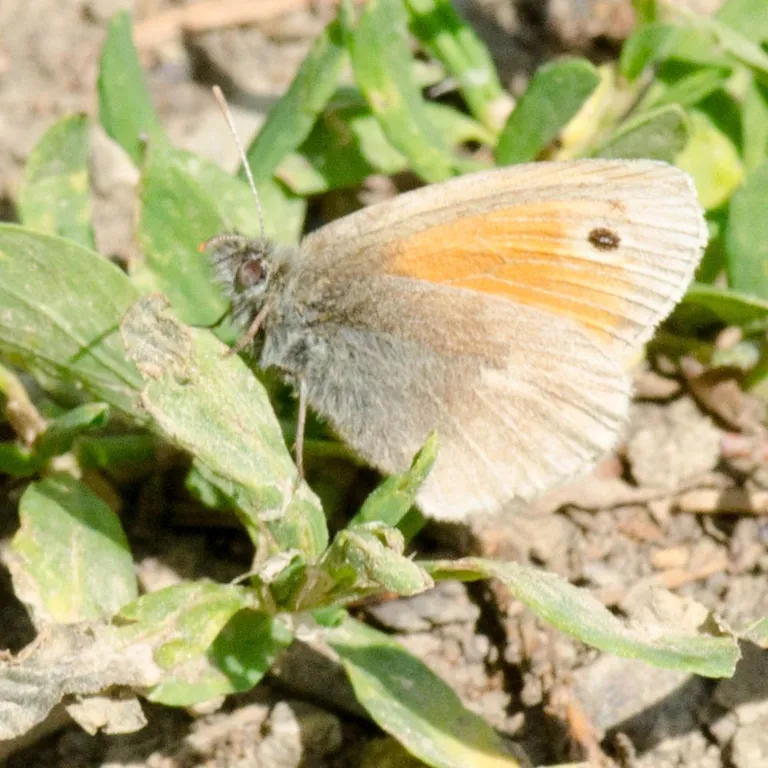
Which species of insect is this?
Coenonympha pamphilus
